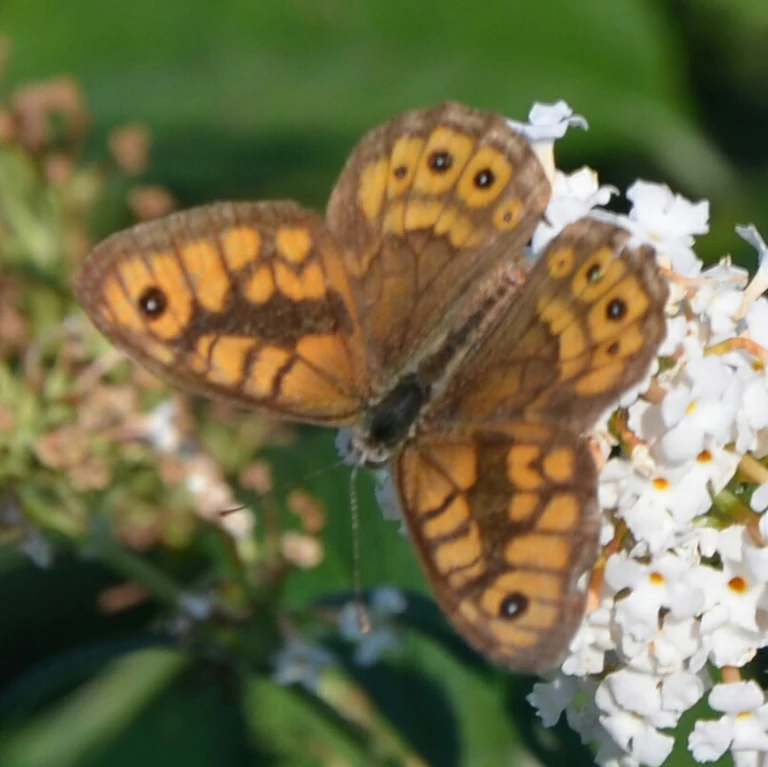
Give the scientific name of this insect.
Lasiommata megera (also Pararge megera)
